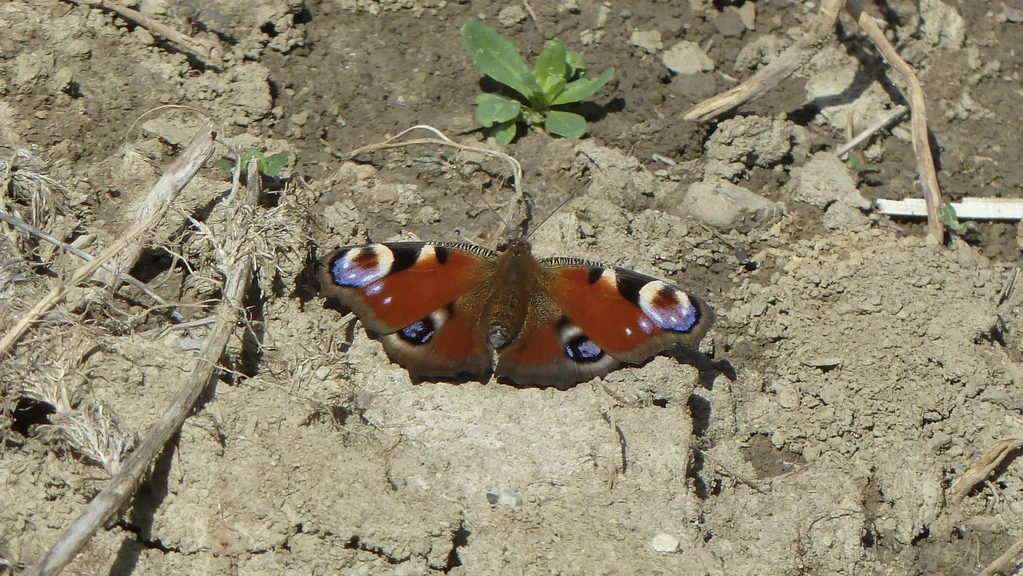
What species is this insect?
Aglais io
